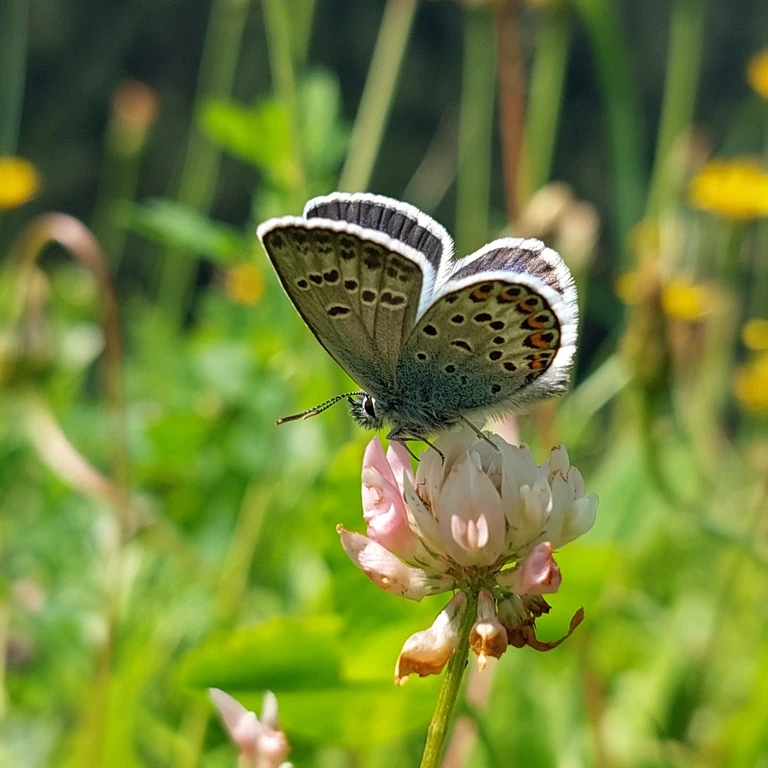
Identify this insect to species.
Plebejus argus
